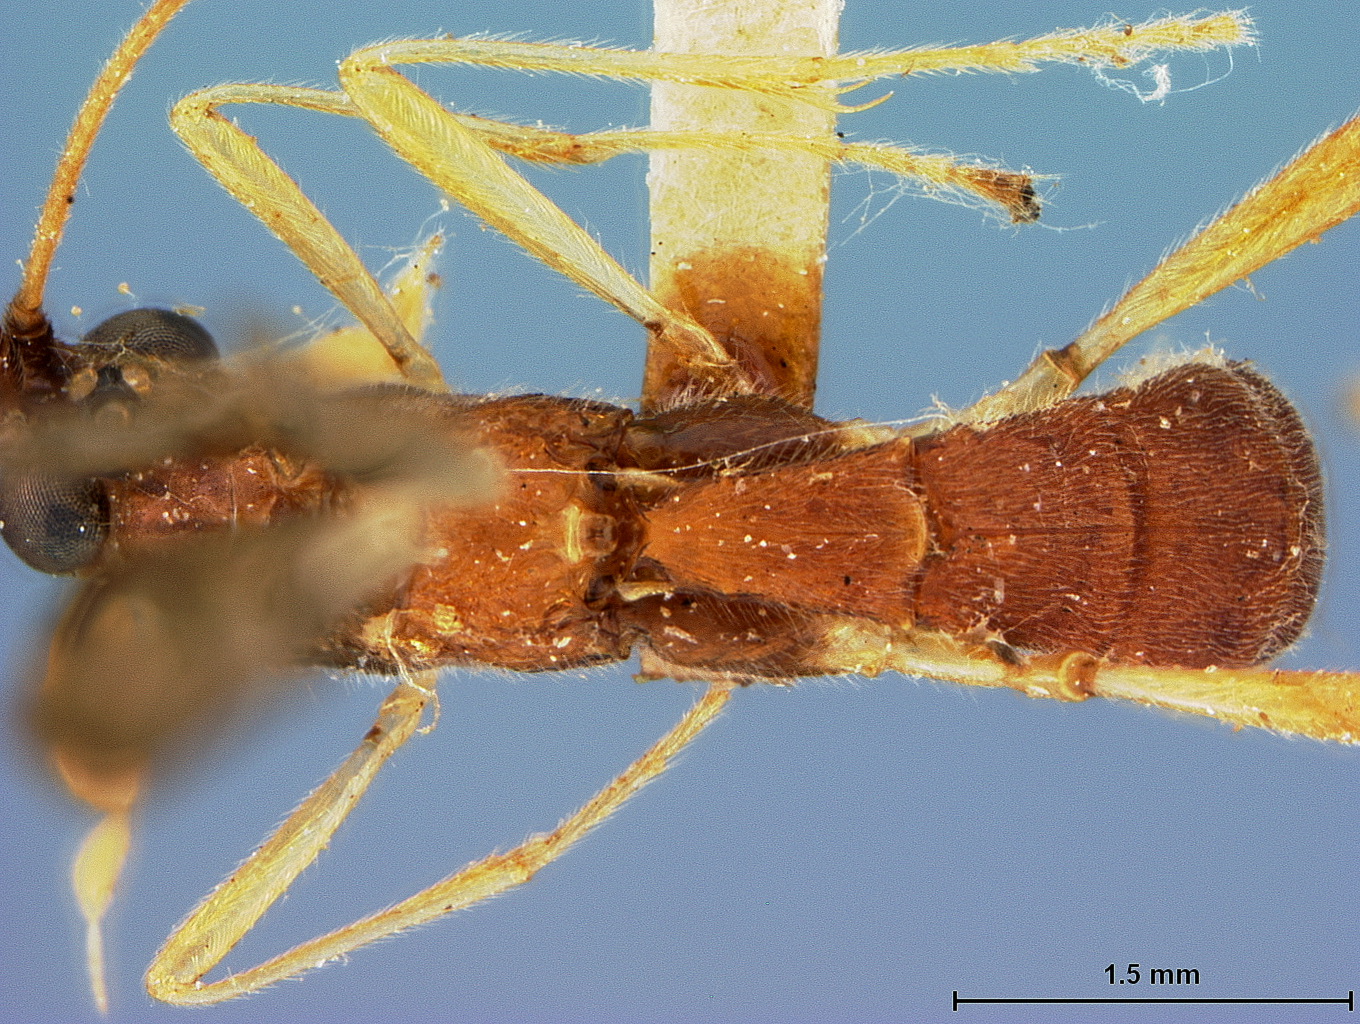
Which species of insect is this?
Macrostomionella philippinensis
